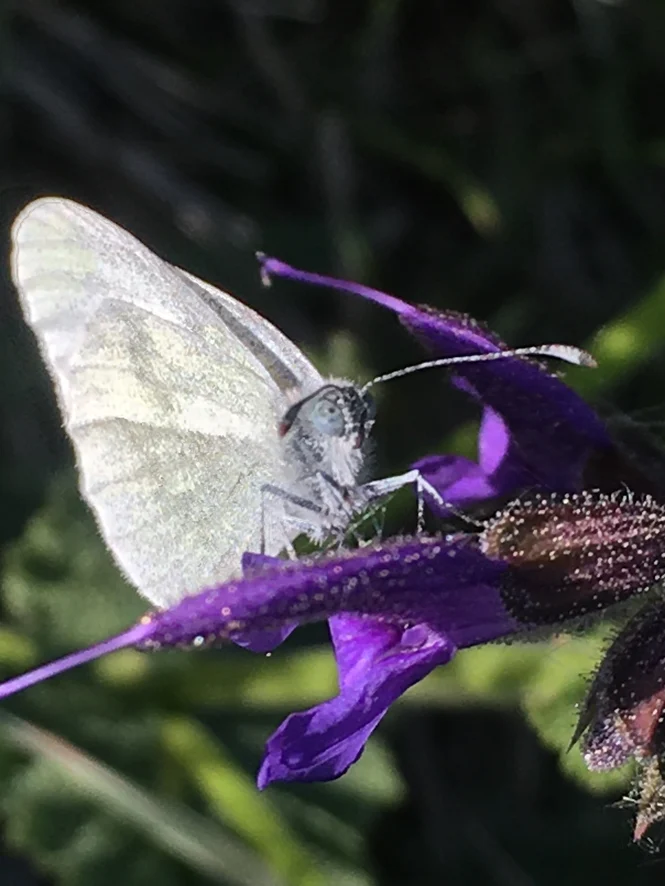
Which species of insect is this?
Leptidea sinapis/juvernica
